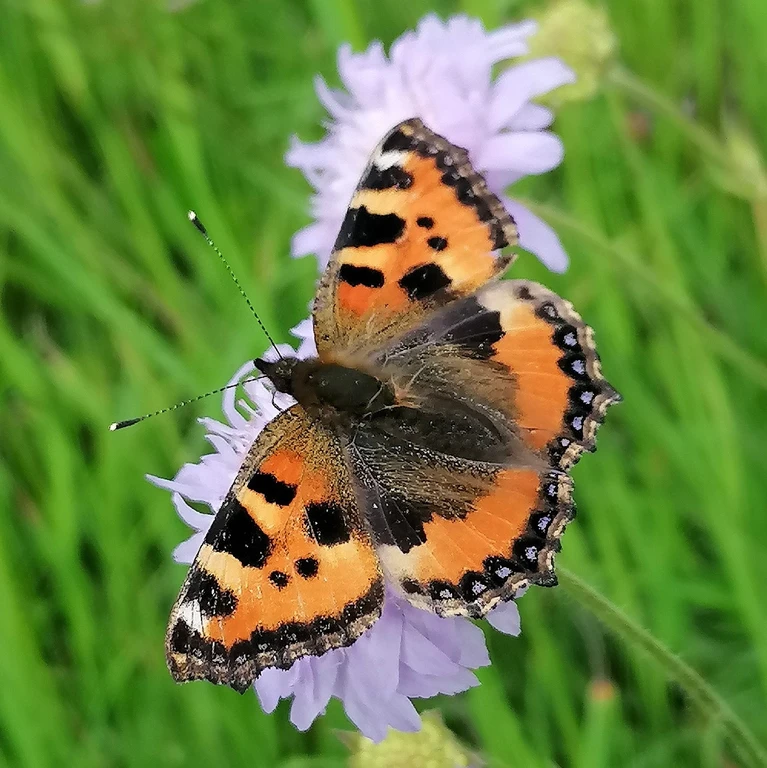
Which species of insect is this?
Aglais urticae
